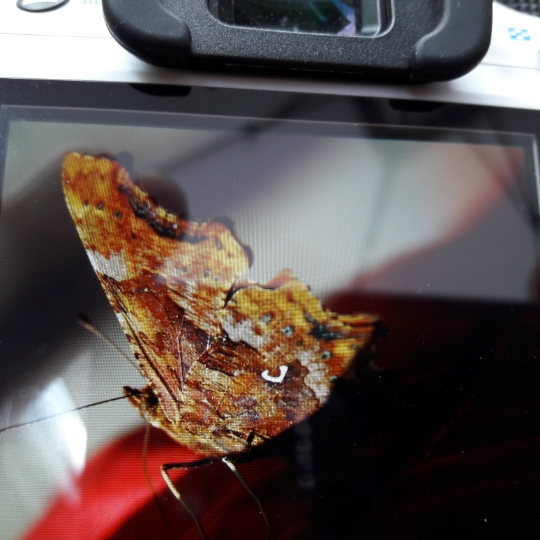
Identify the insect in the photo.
Polygonia c-album
